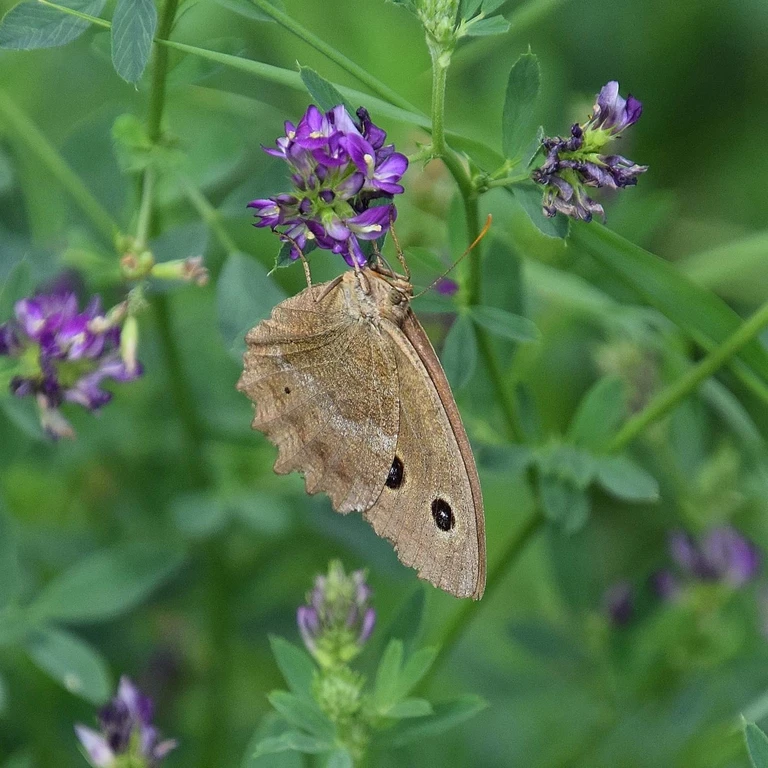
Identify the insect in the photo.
Minois dryas
